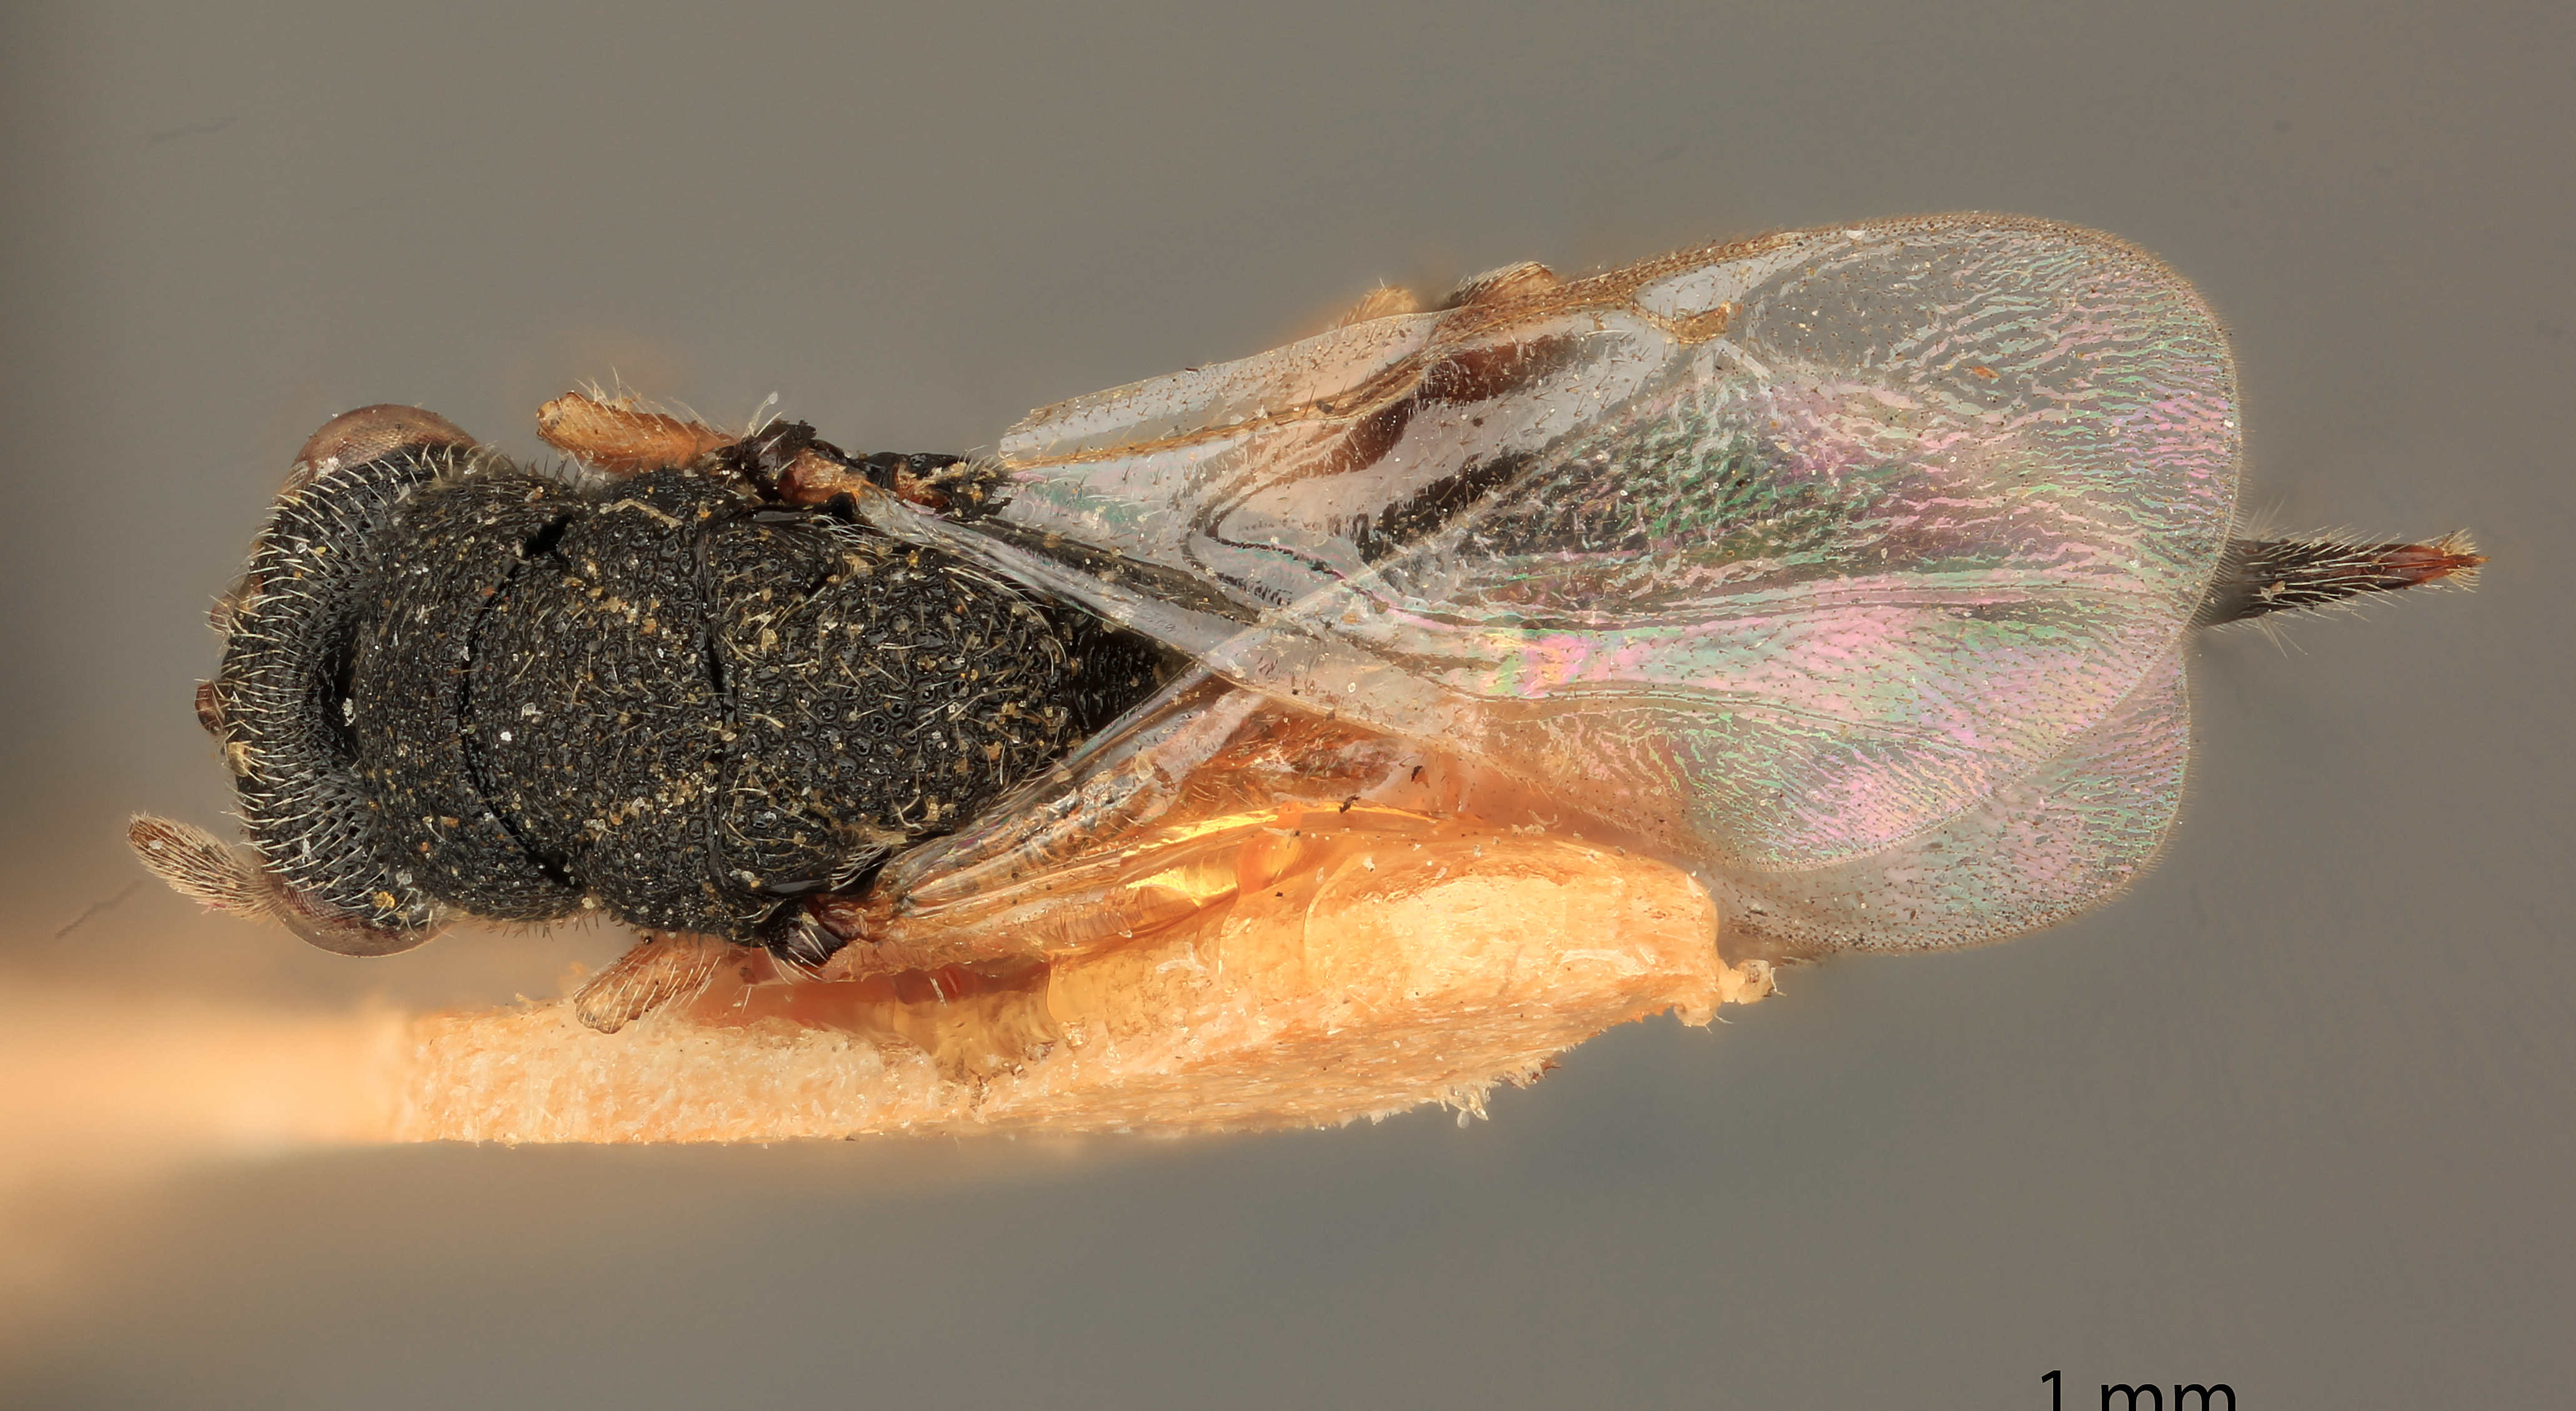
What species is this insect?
Eurytoma discordans
